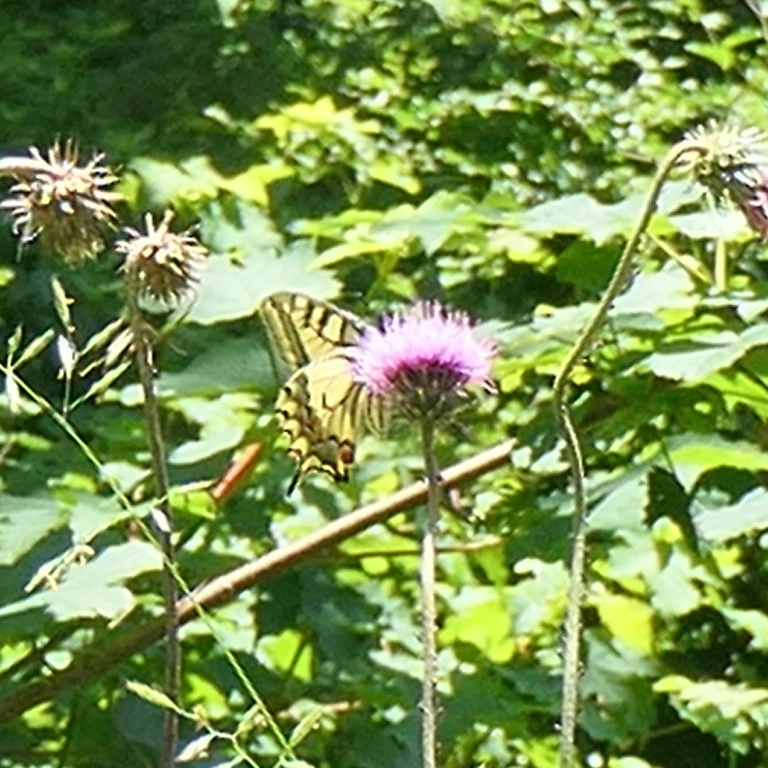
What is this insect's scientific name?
Papilio machaon
